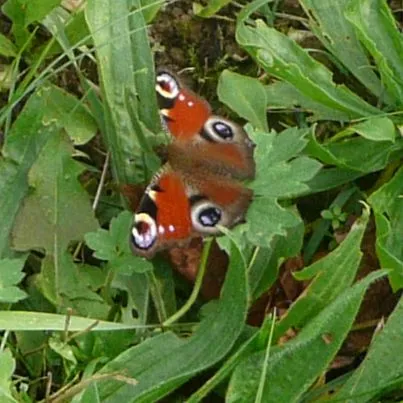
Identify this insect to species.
Aglais io
